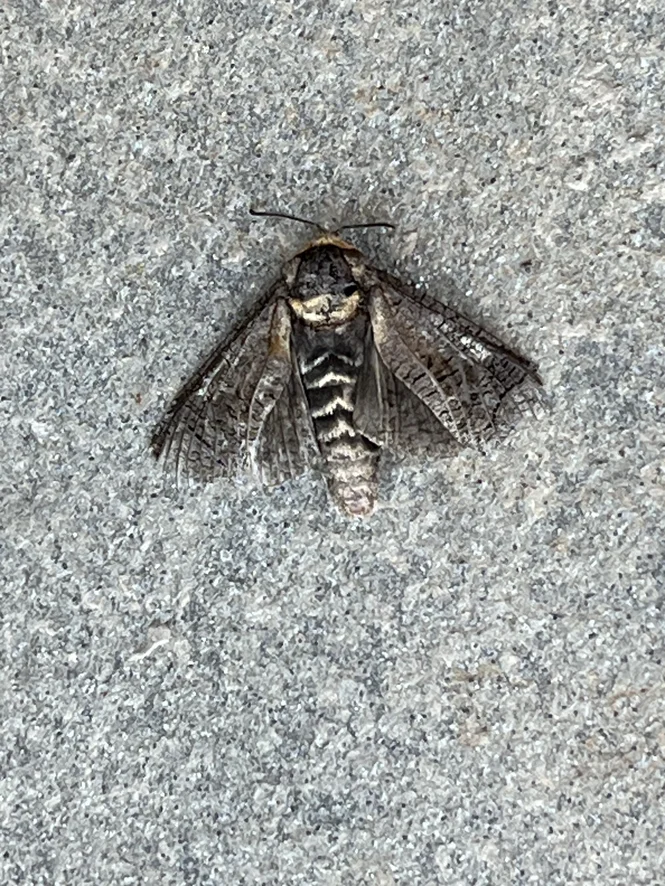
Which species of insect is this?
Cossus cossus
